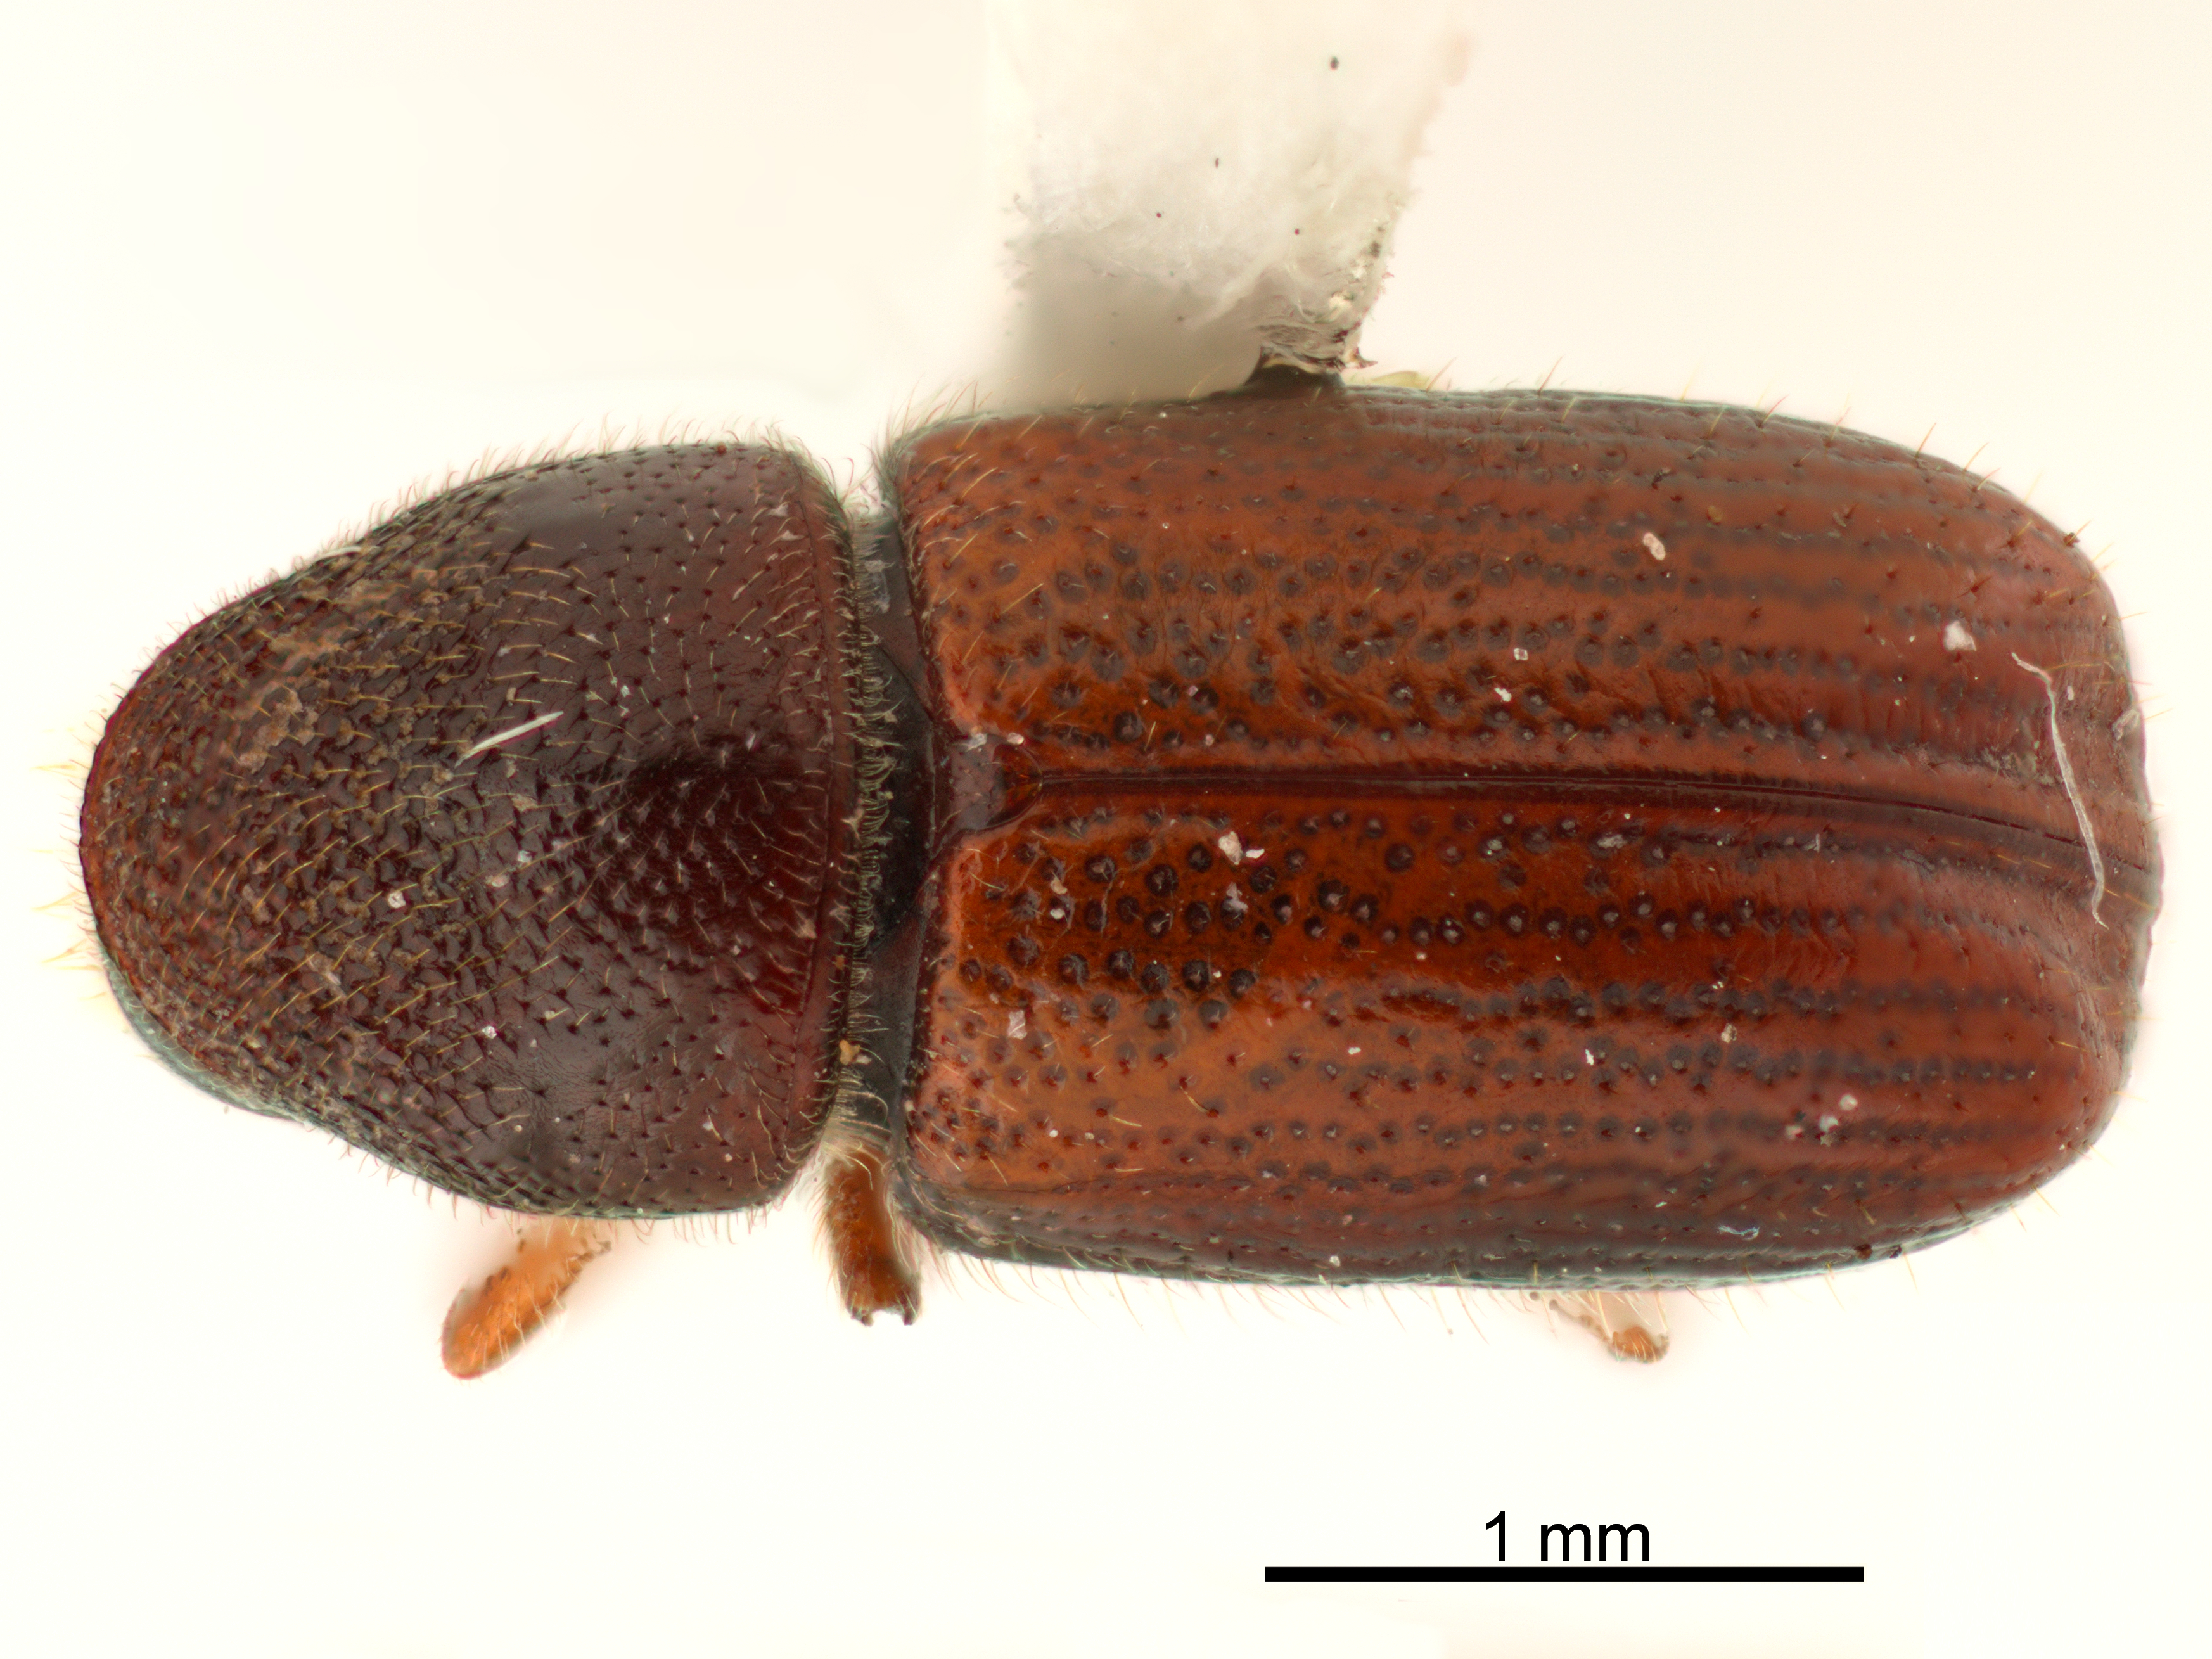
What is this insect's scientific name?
Araptus impensus
